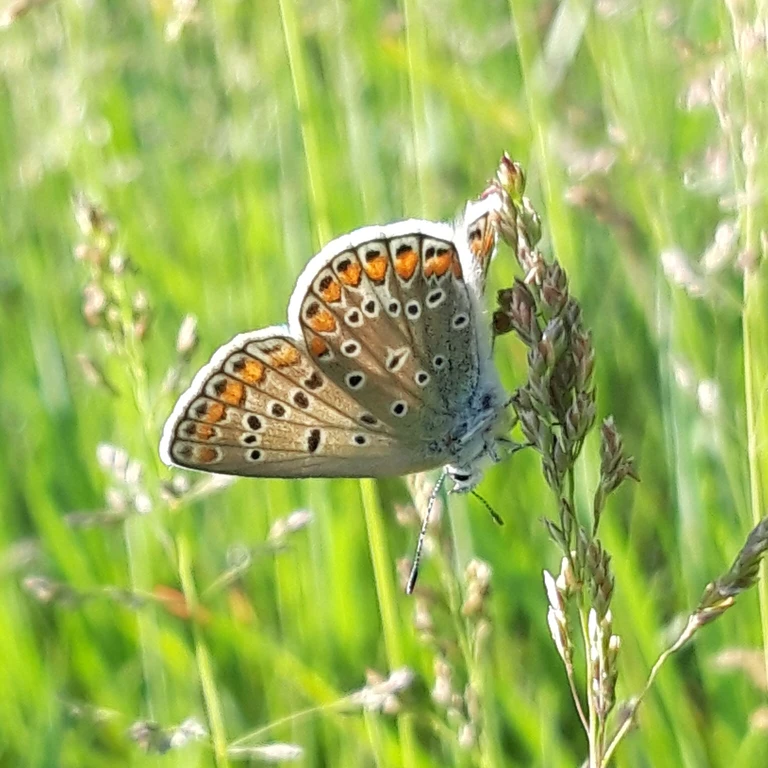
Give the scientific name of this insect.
Polyommatus icarus
